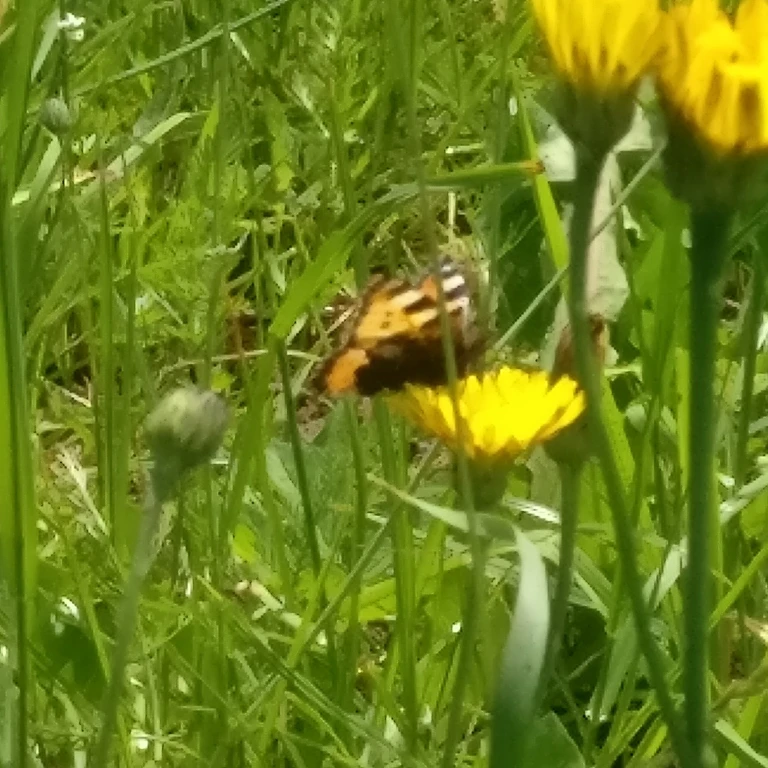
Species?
Aglais urticae
